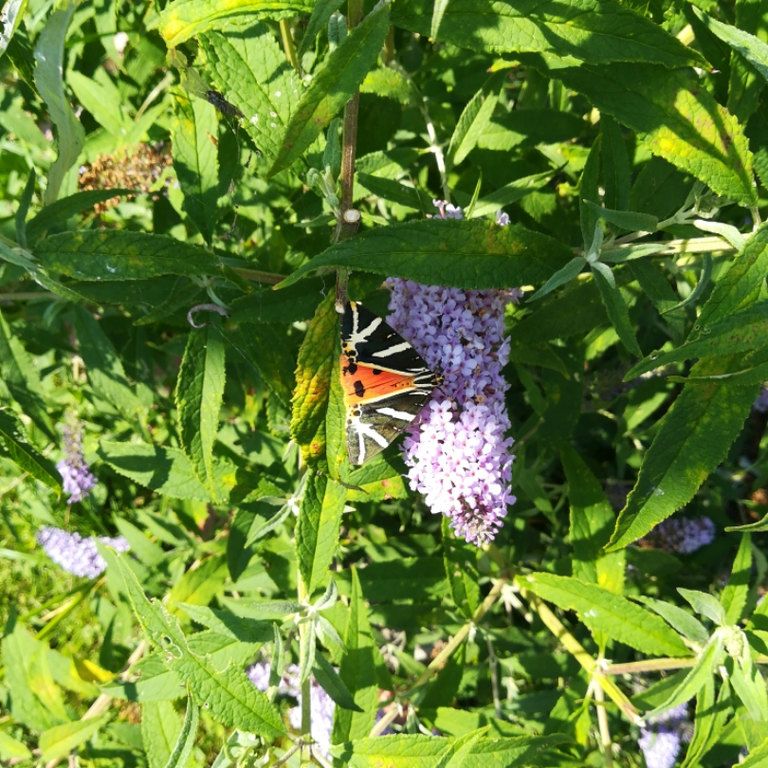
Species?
Euplagia quadripunctaria
